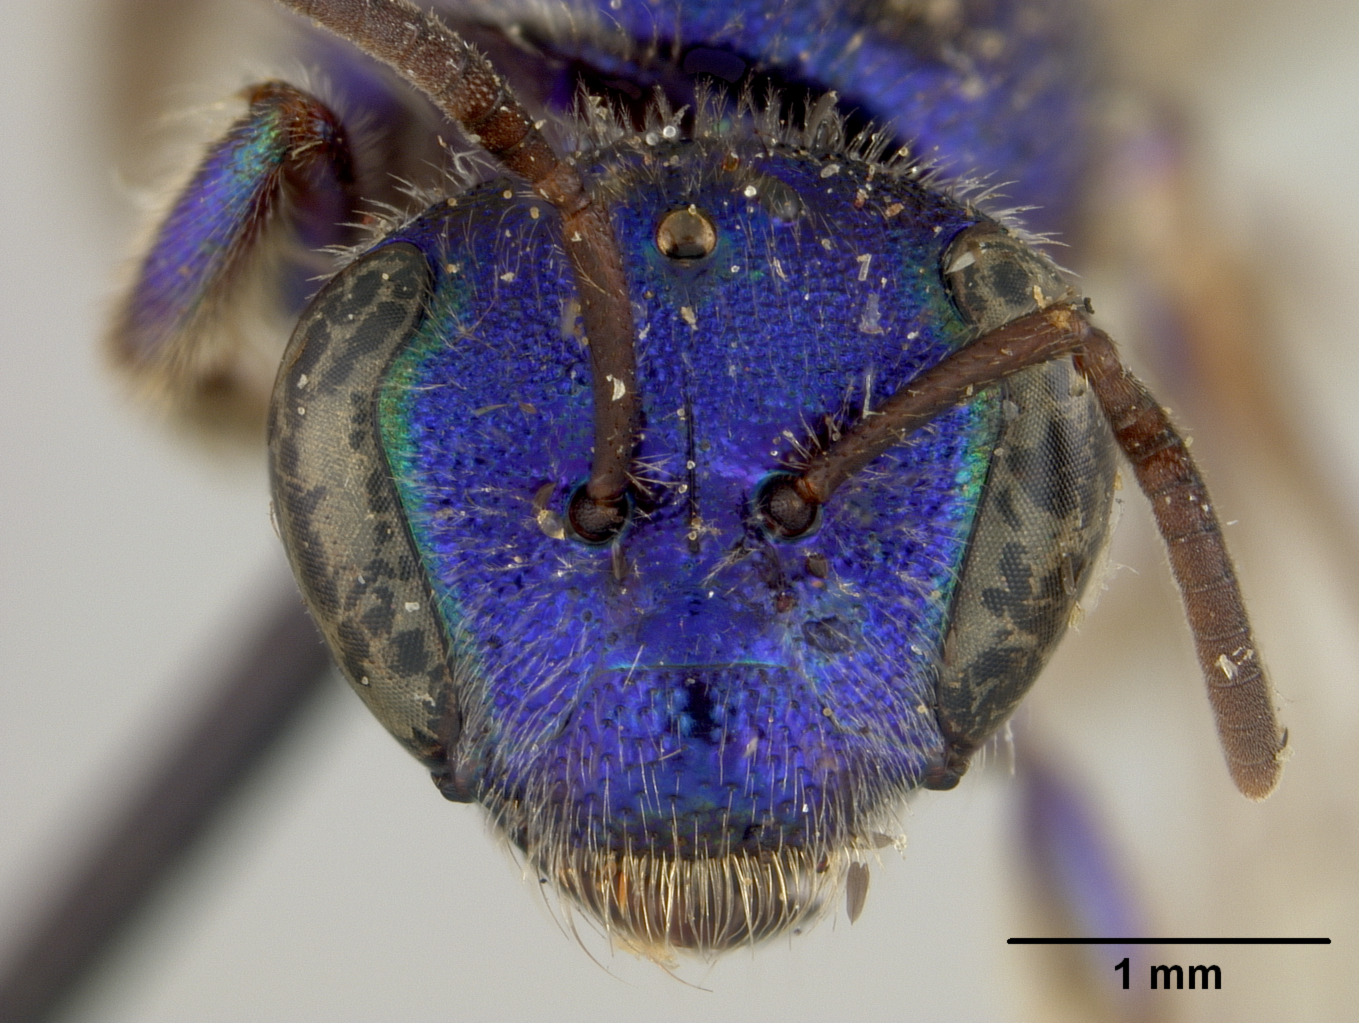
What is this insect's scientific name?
Augochlora anonyma
